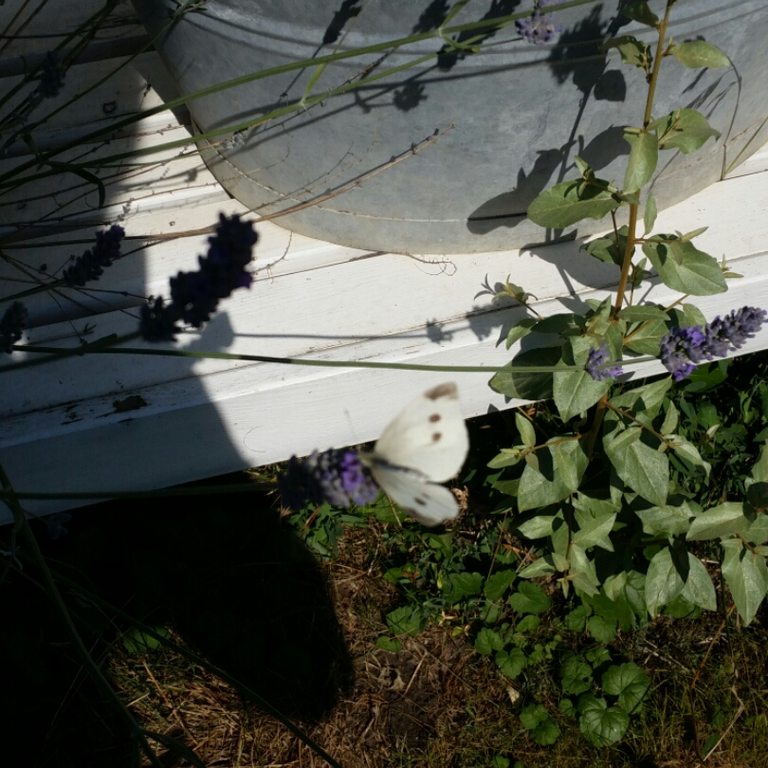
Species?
Pieris rapae
